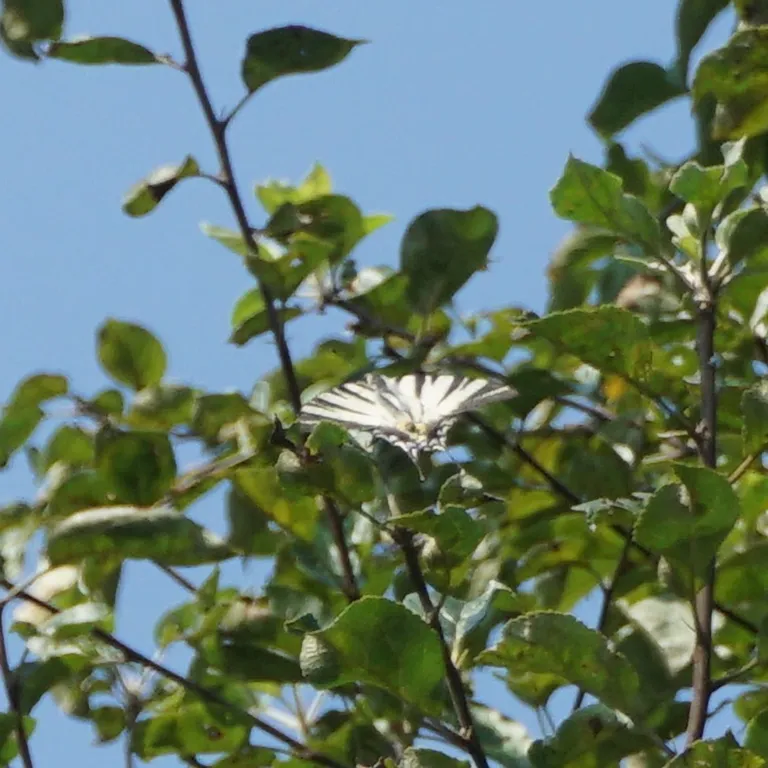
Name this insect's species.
Iphiclides podalirius
